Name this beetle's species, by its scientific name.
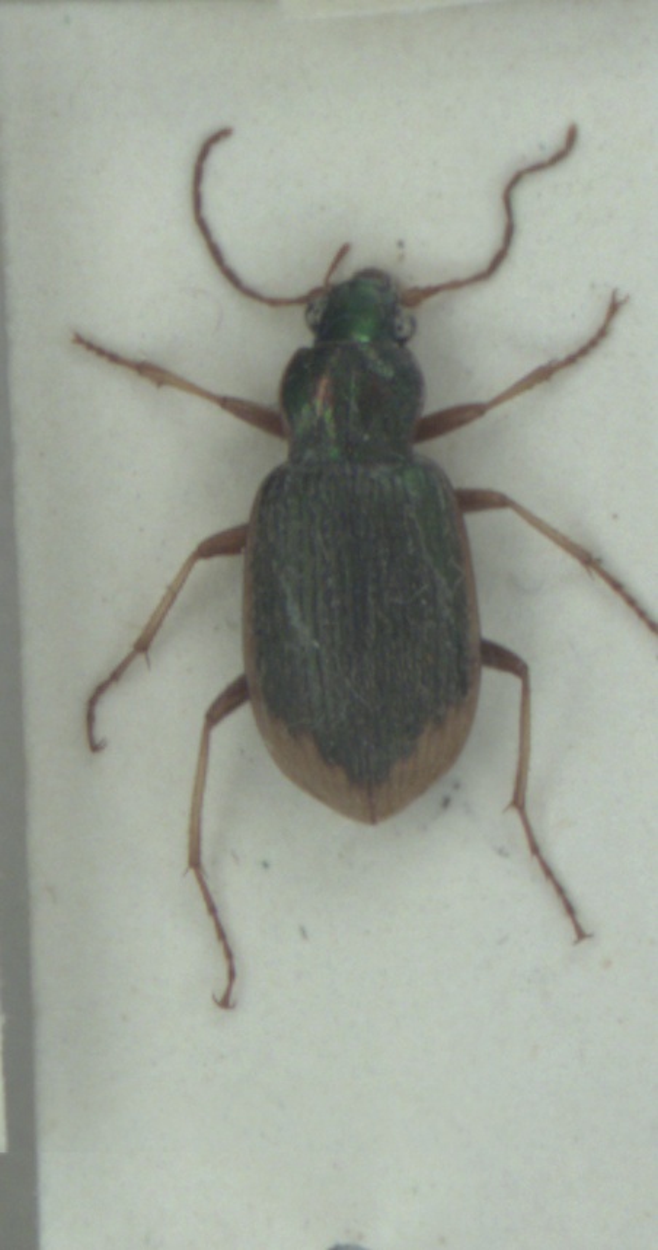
Chlaenius vestitus
